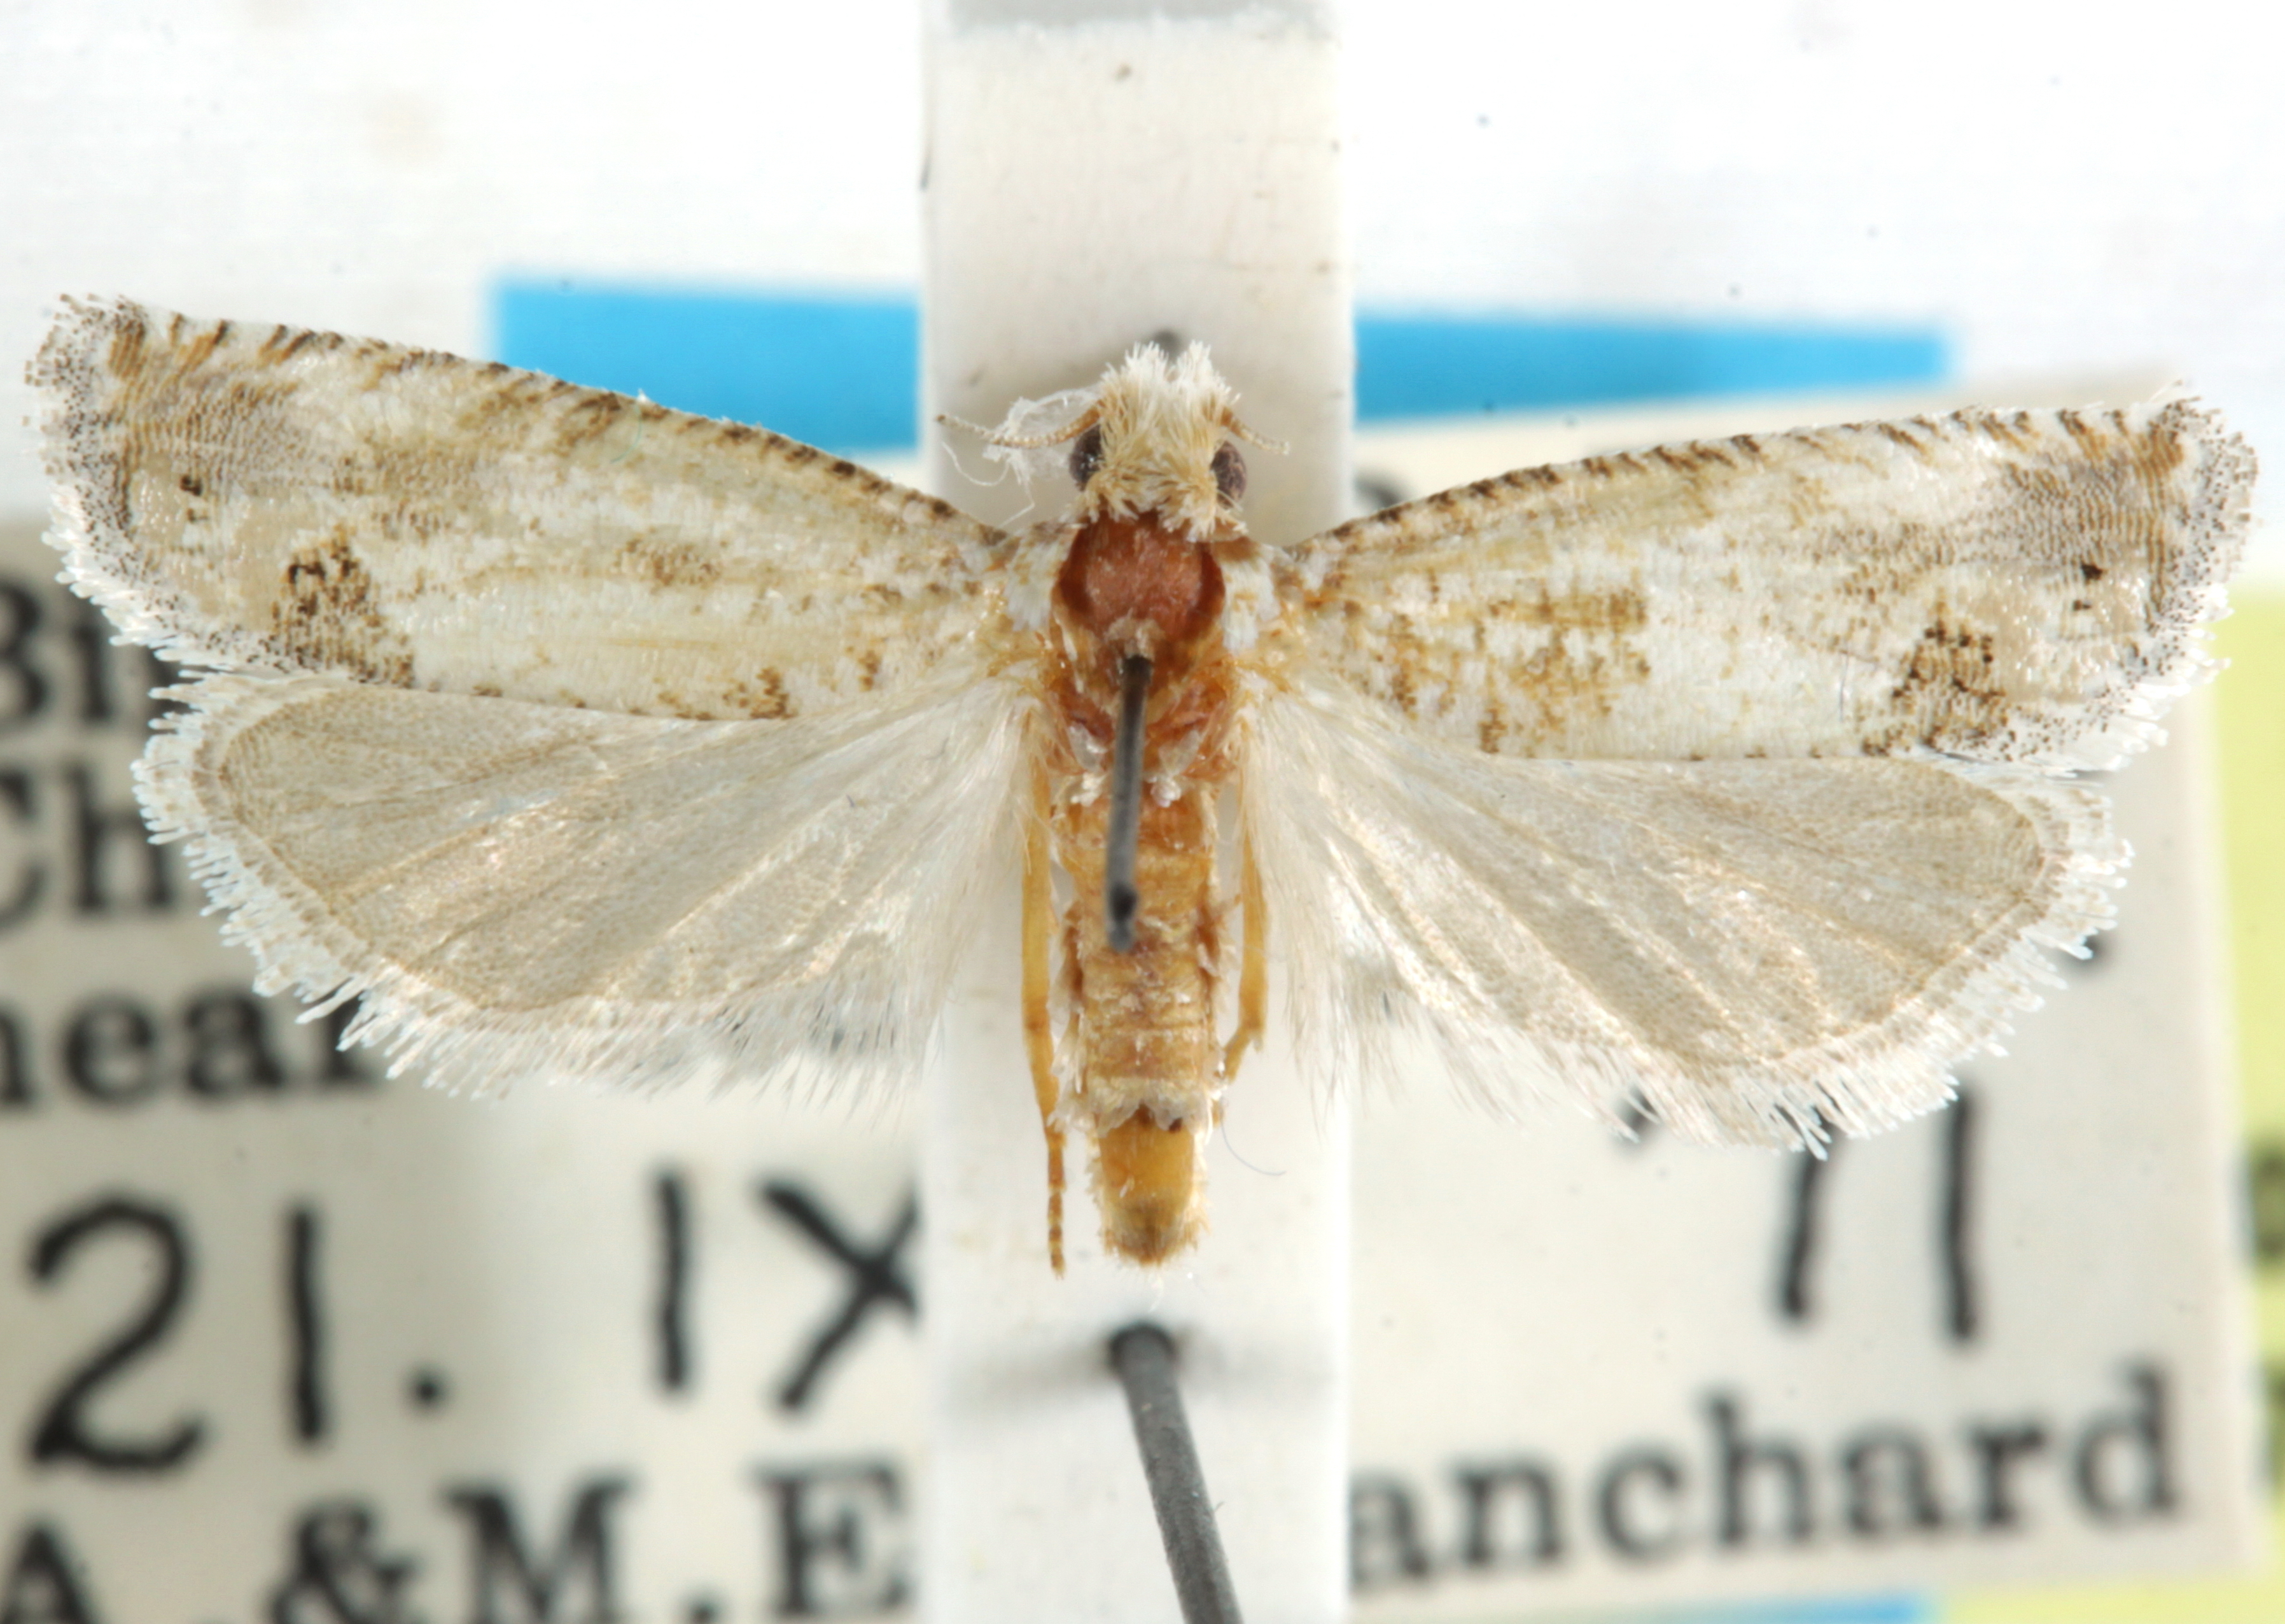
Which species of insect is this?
Pelochrista blanchardi
